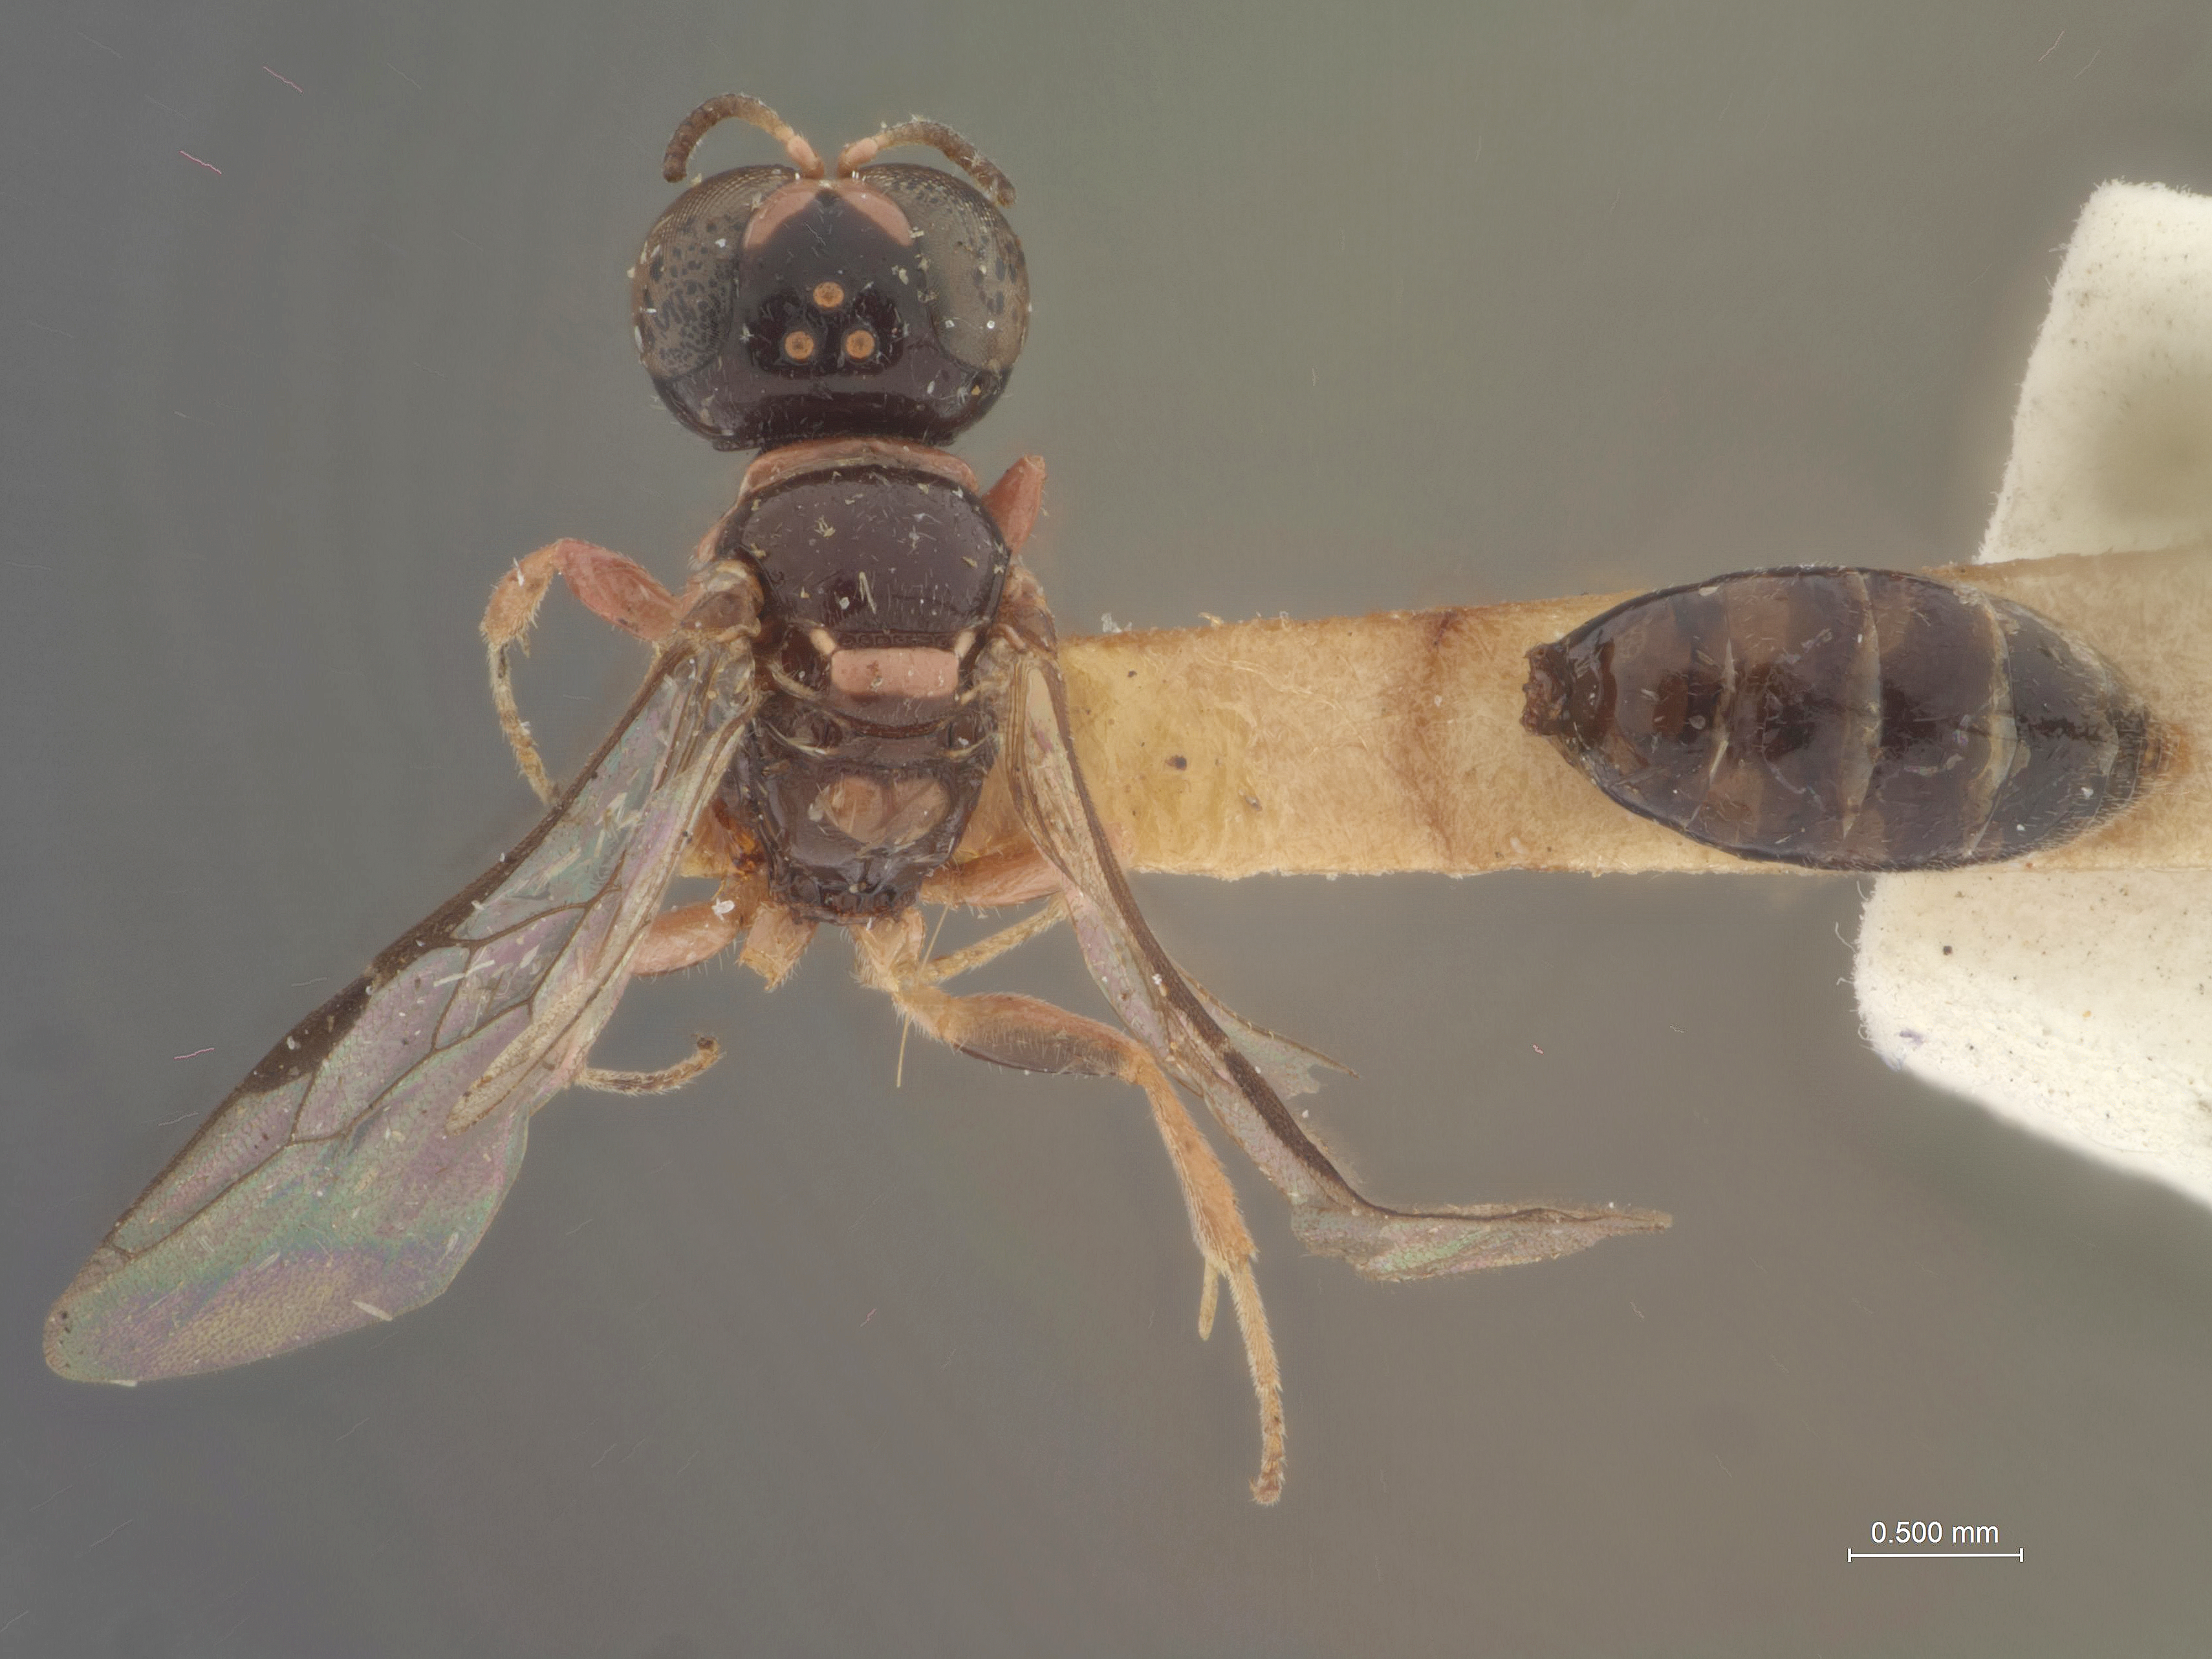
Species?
Crossocerus fabreorum
